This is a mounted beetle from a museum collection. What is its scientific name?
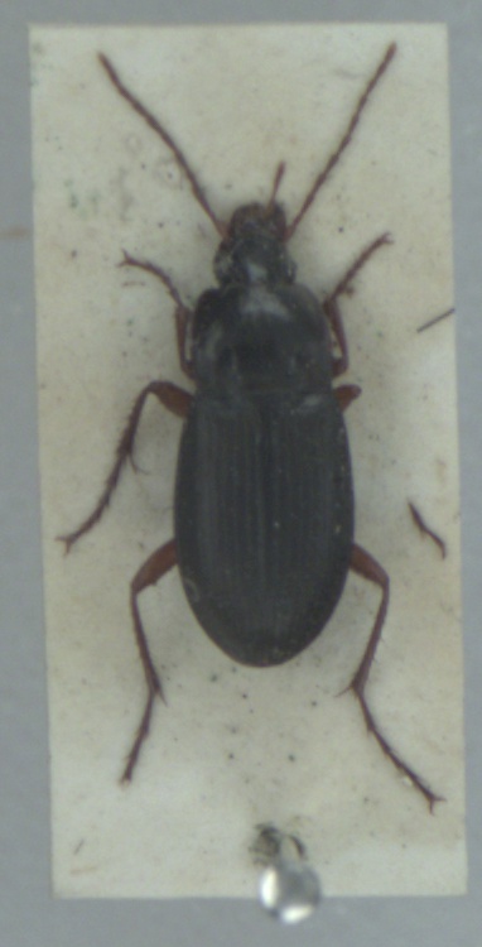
Calathus erratus
